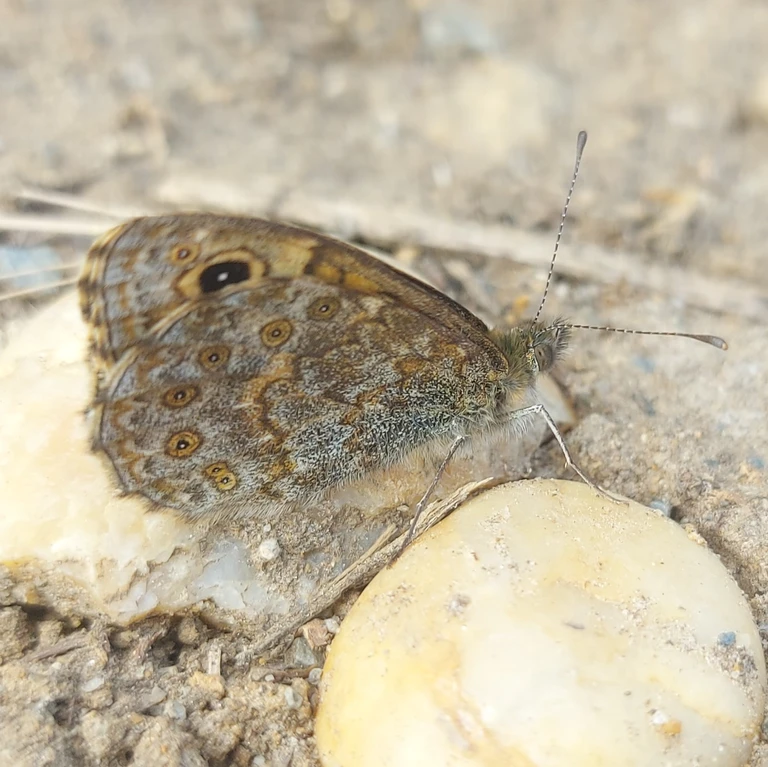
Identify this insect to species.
Lasiommata megera (also Pararge megera)
